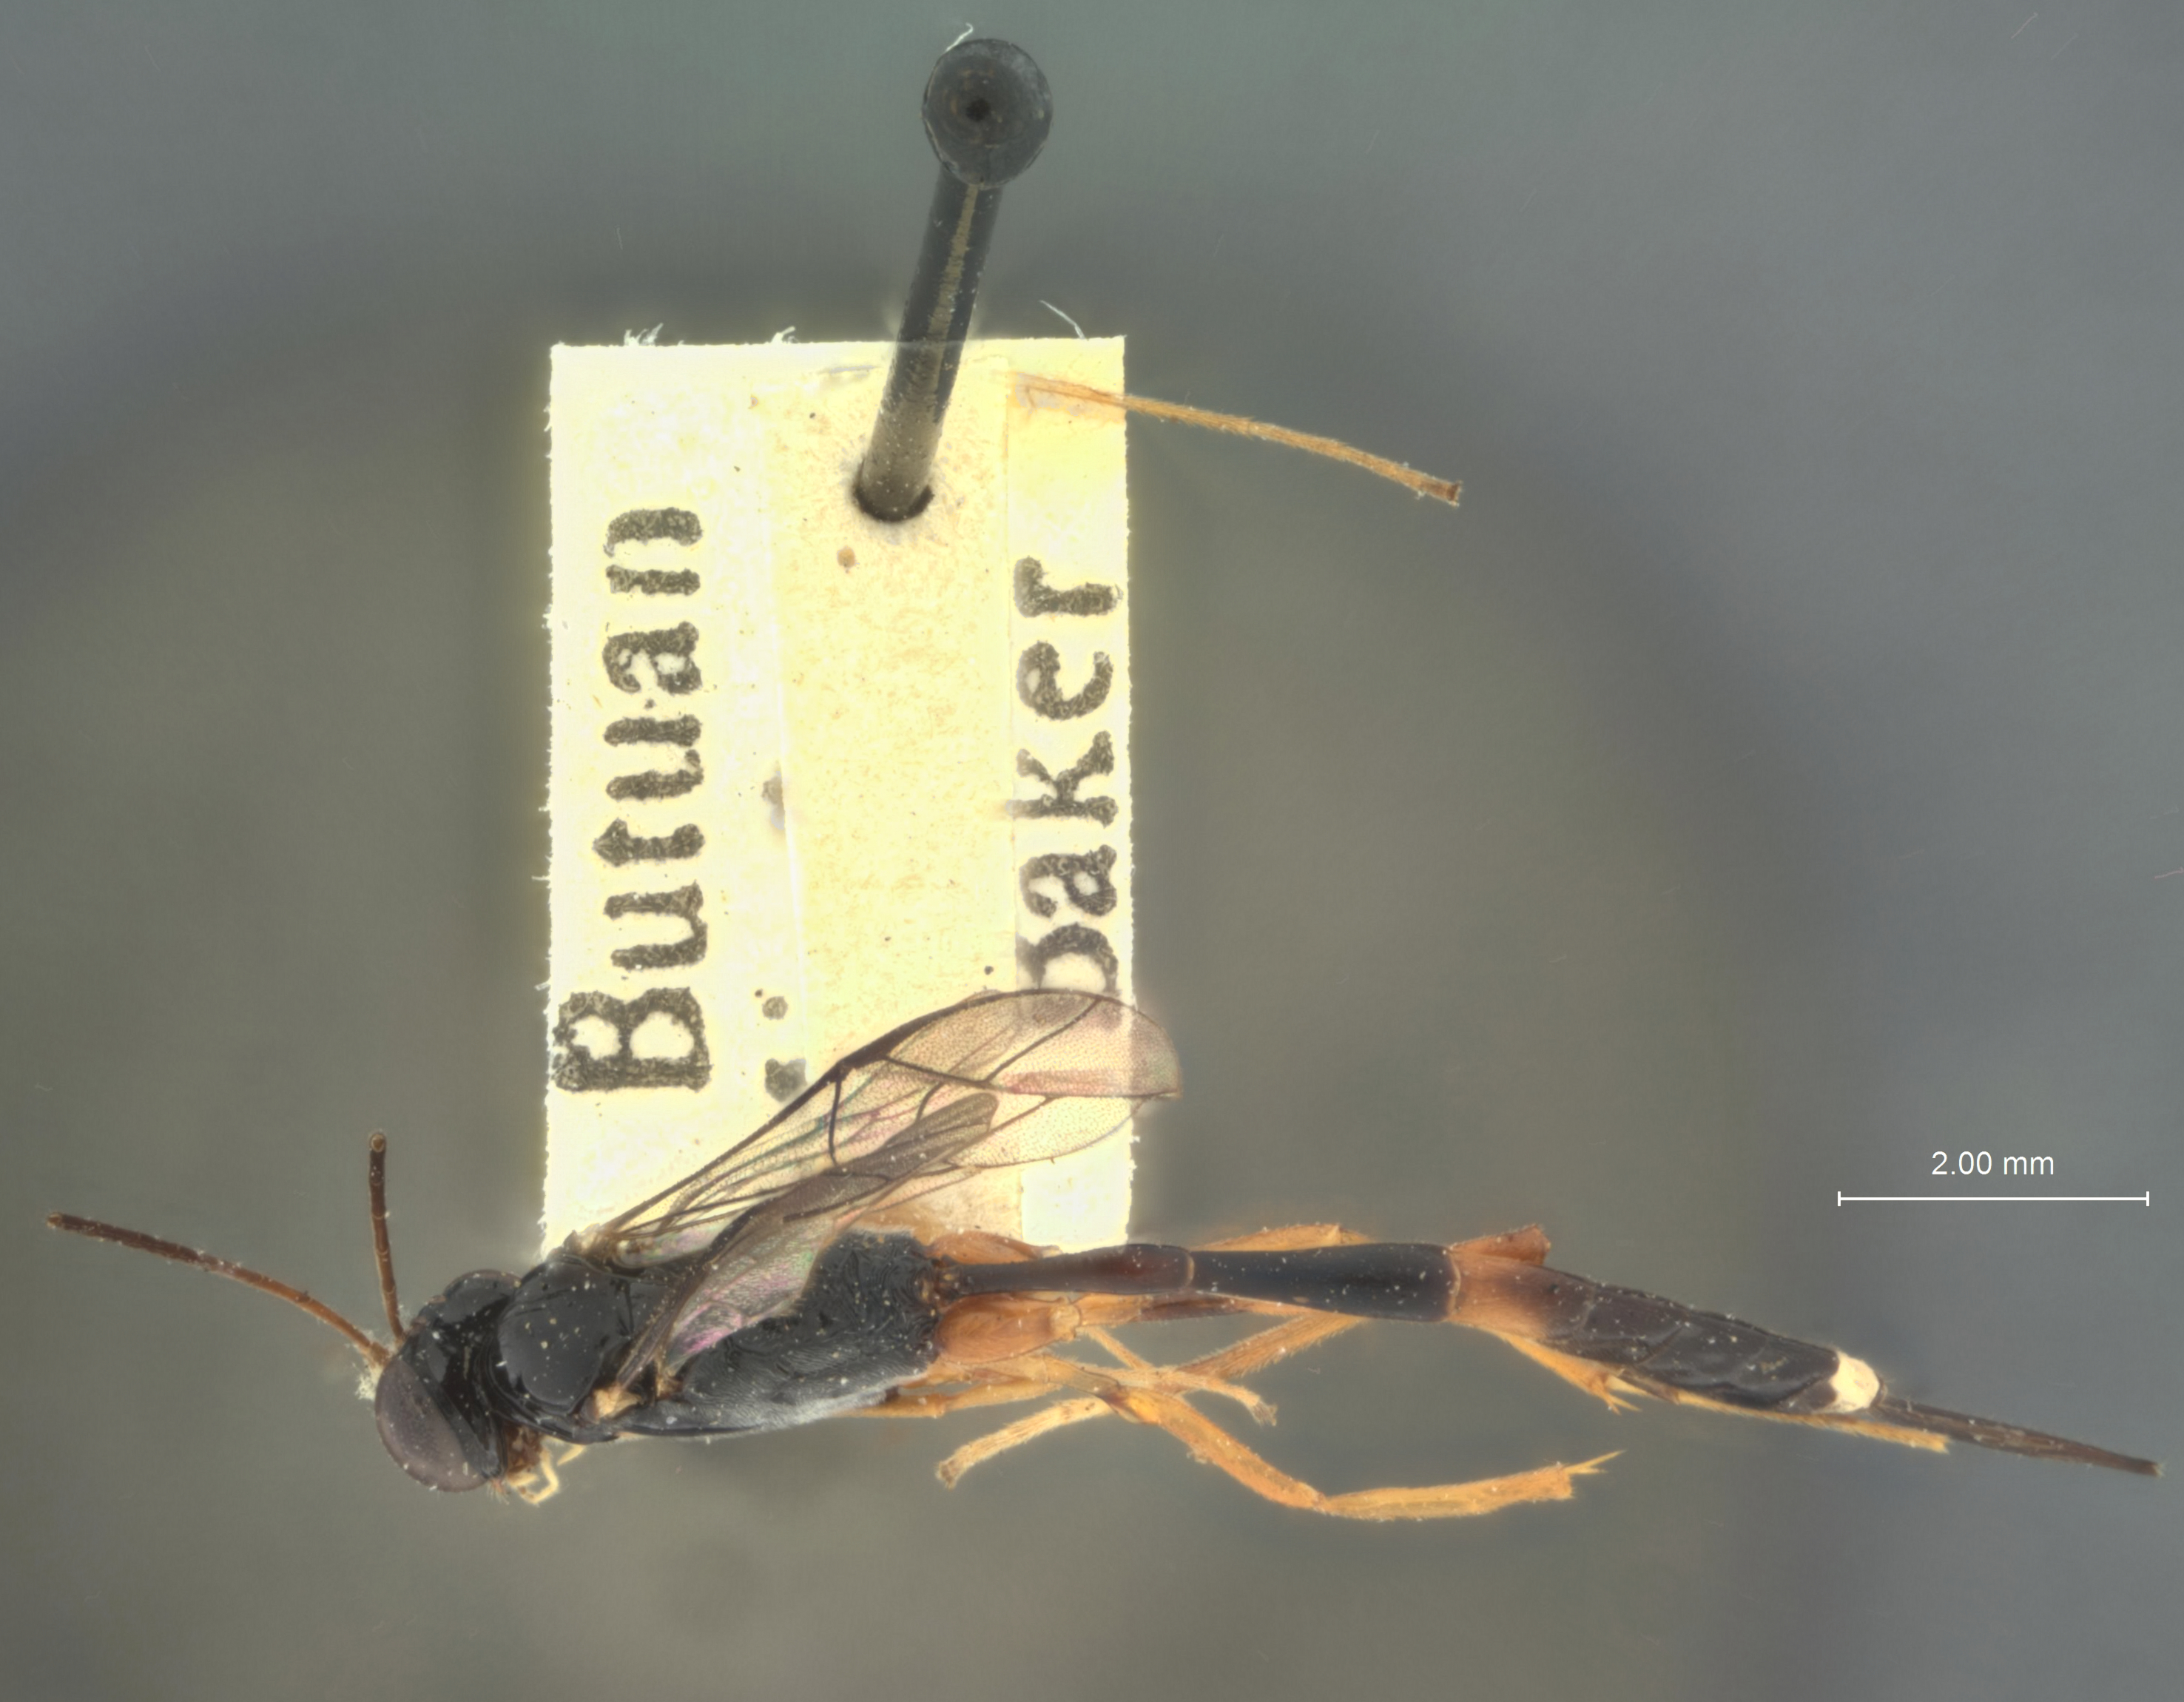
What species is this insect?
Chriodes sulcatus
